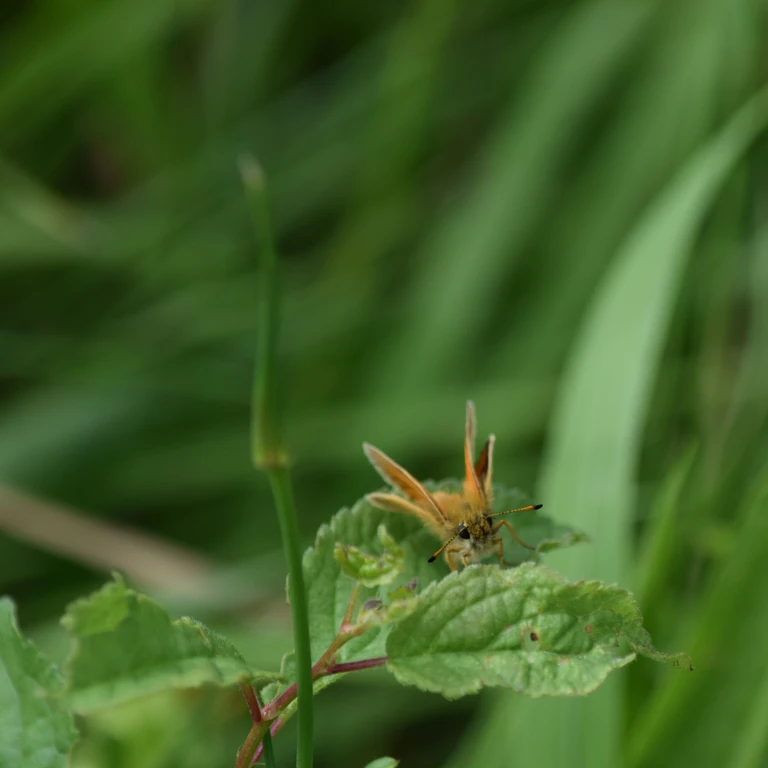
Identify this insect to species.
Thymelicus lineola
